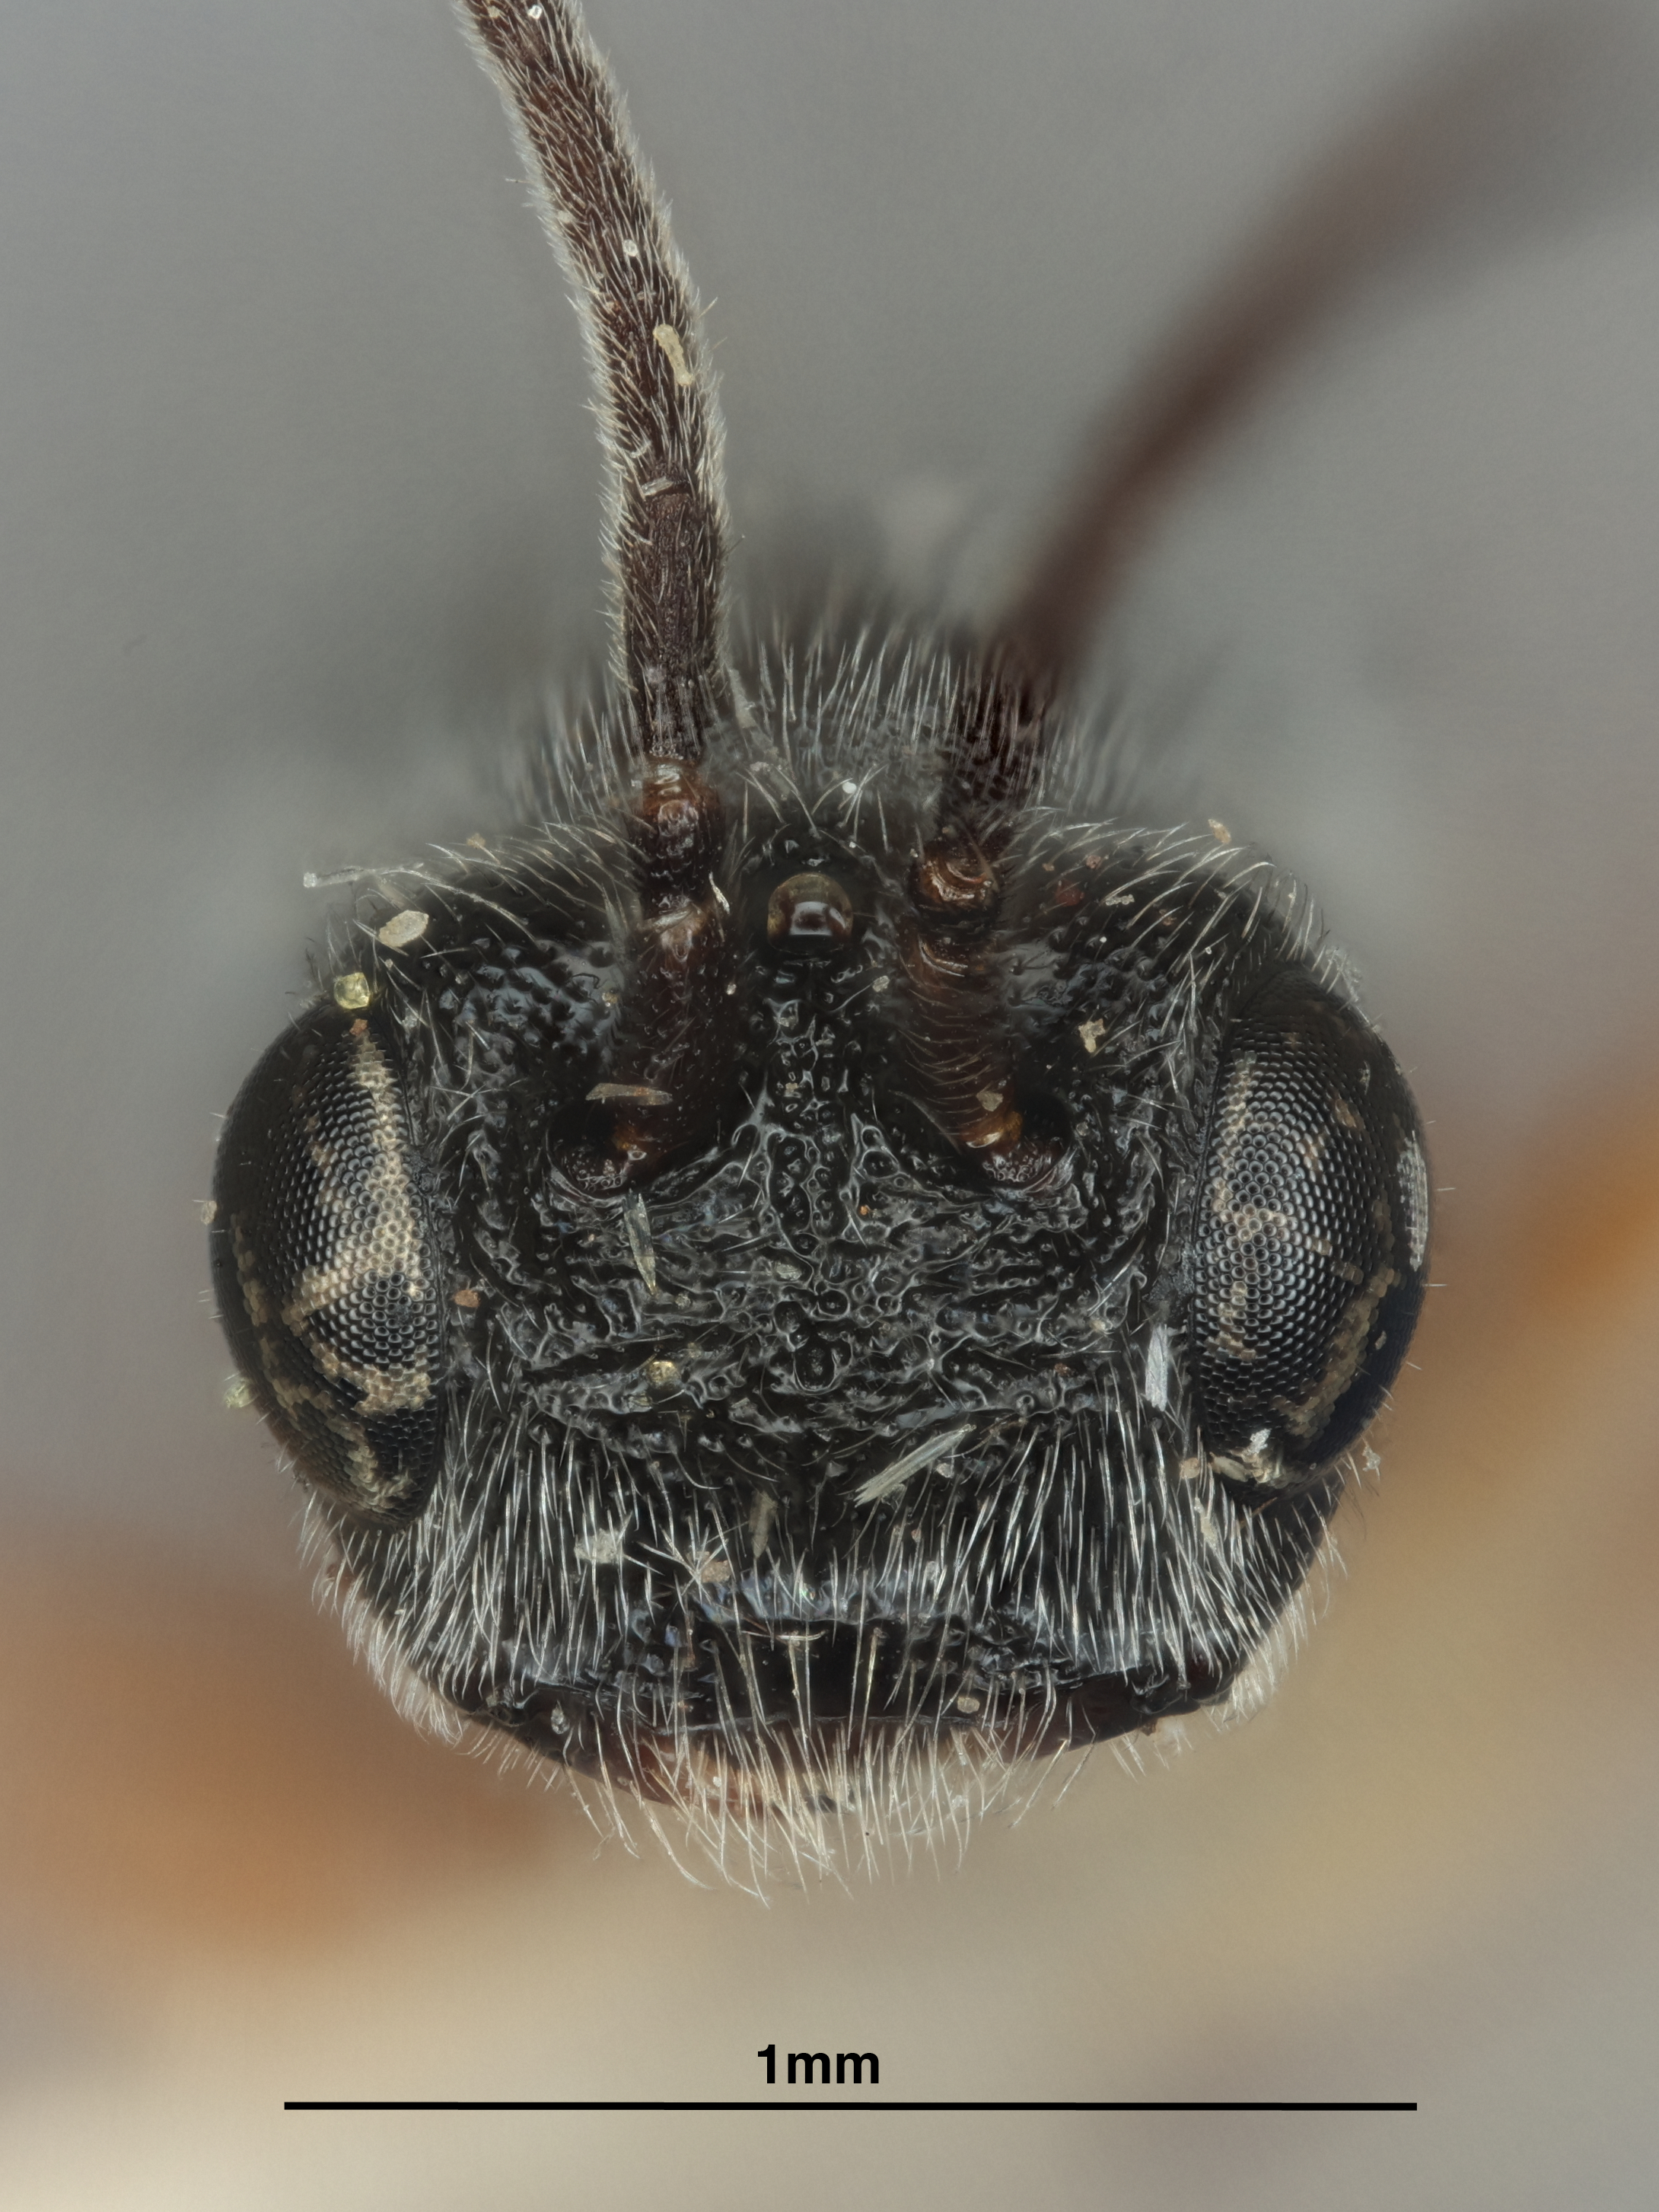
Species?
Urosigalphus neopunctifrons
